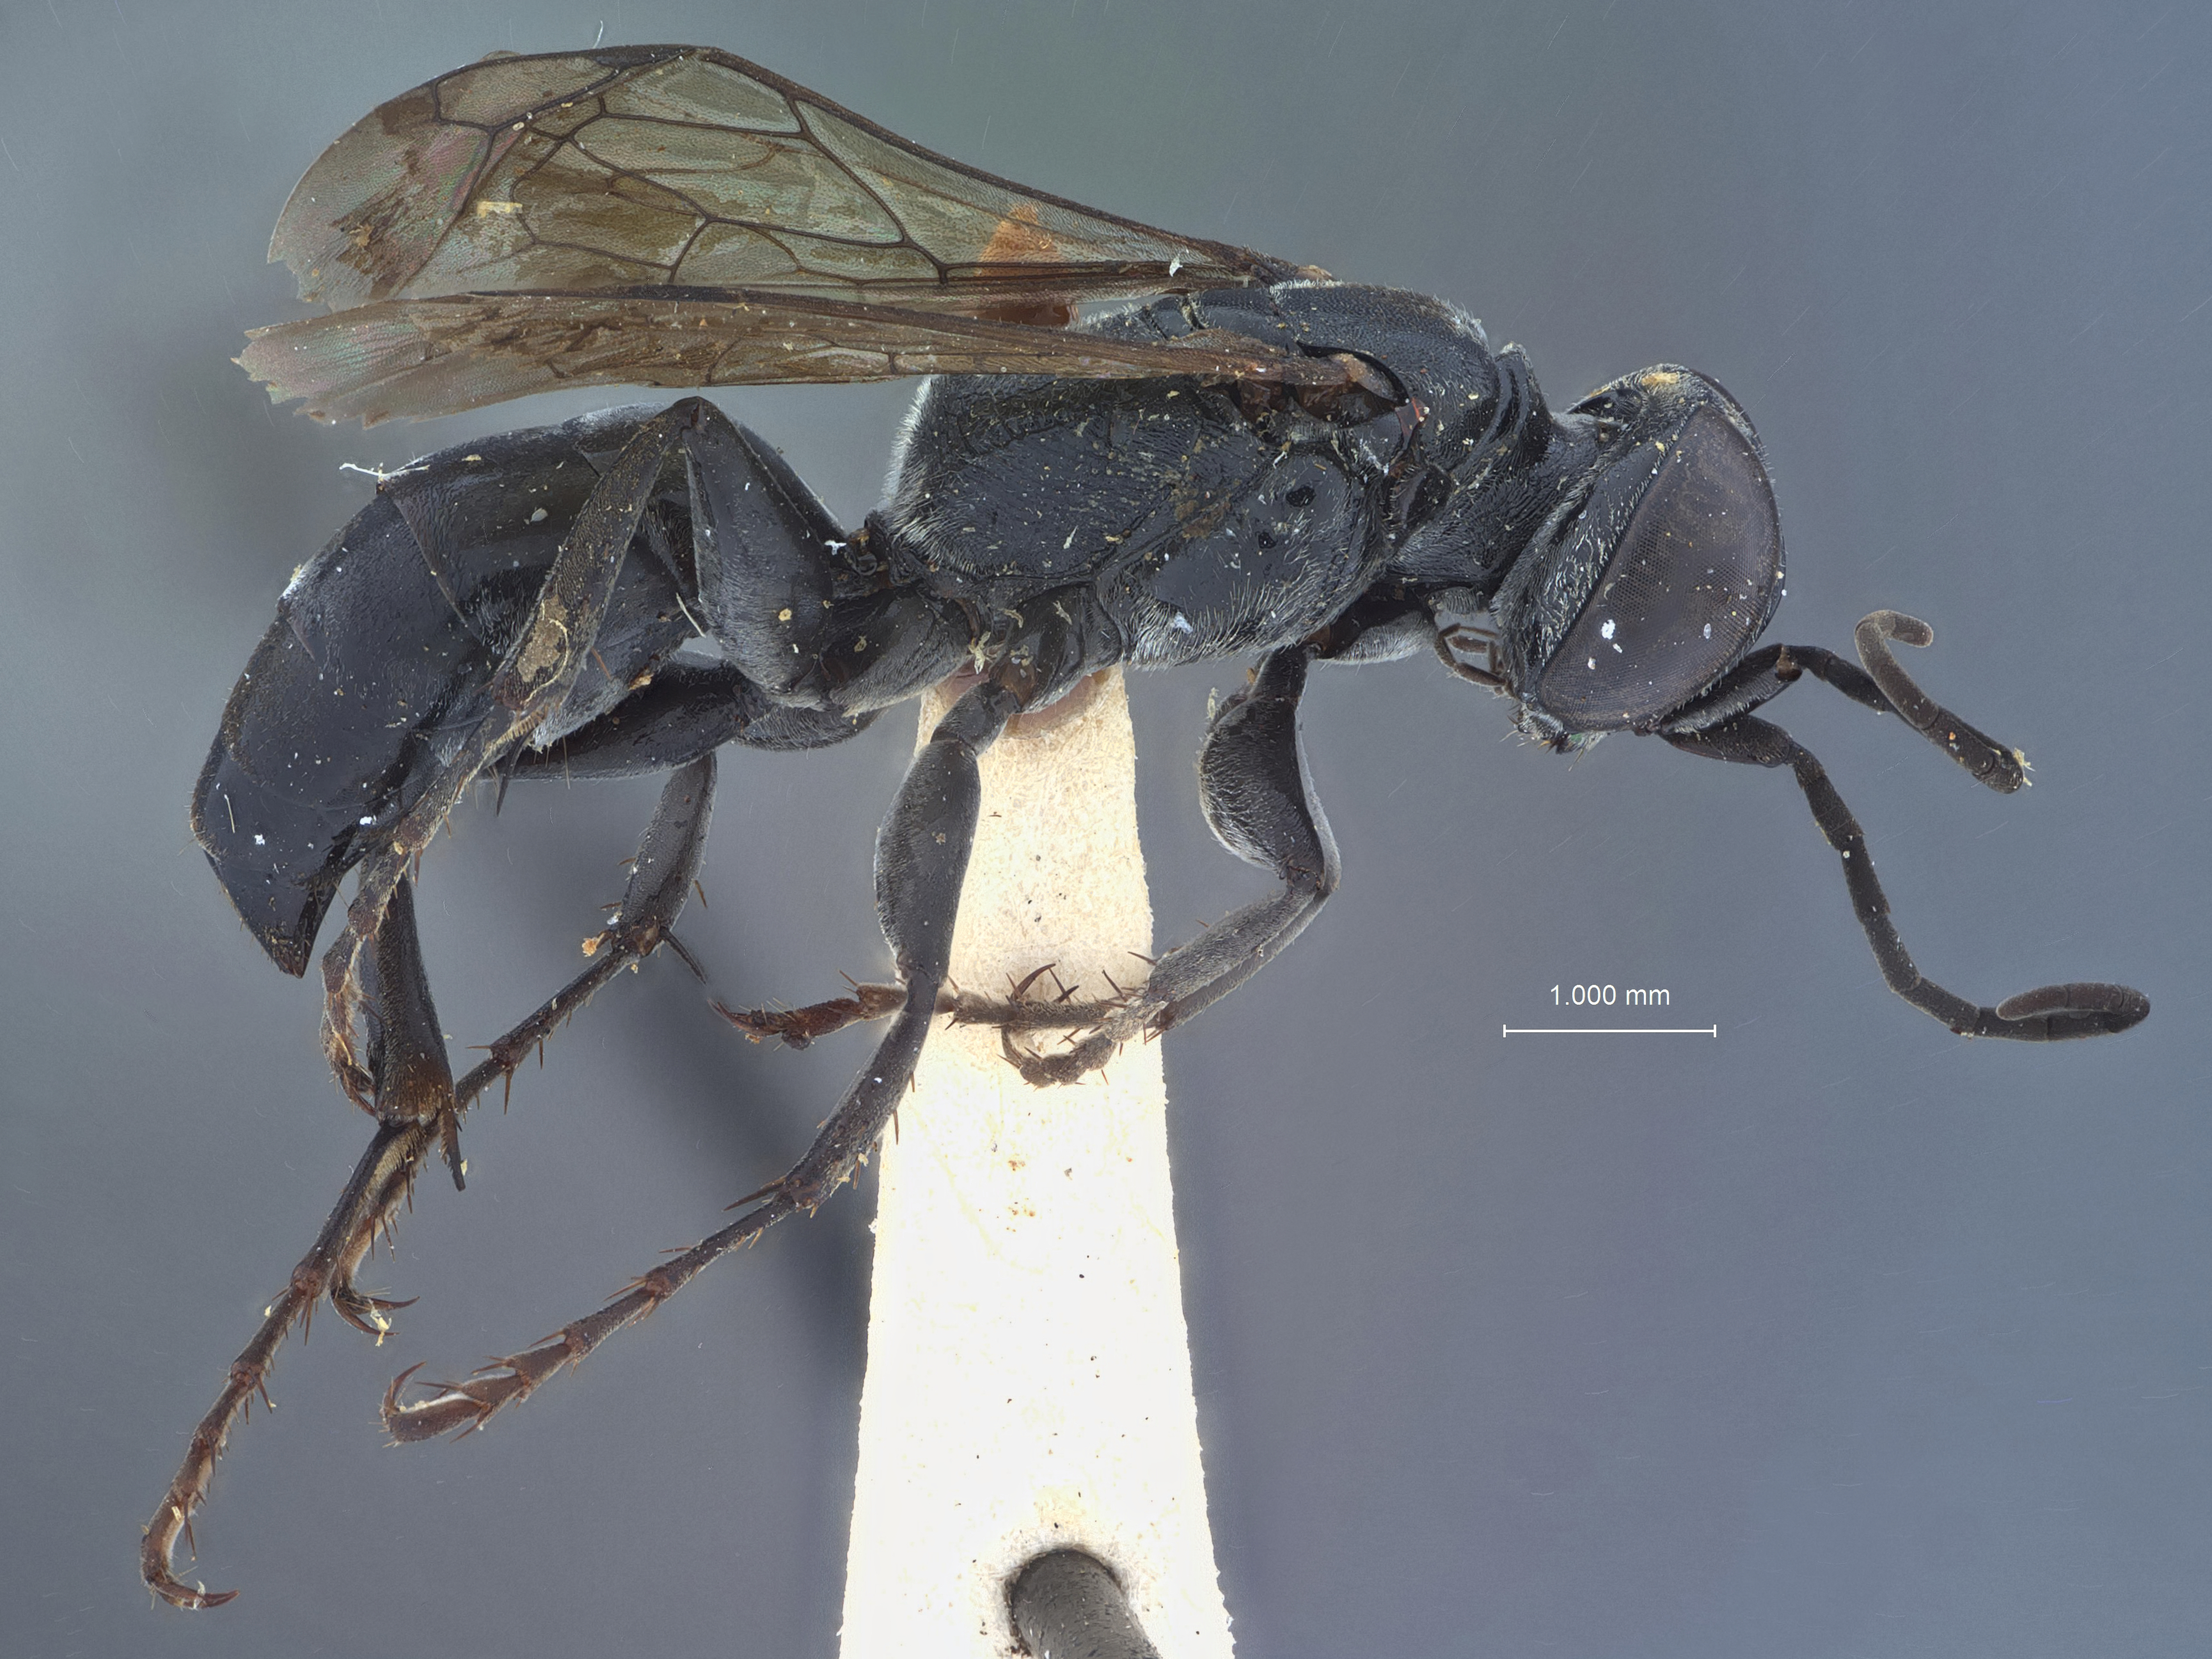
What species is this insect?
Notogonidea williamsi
